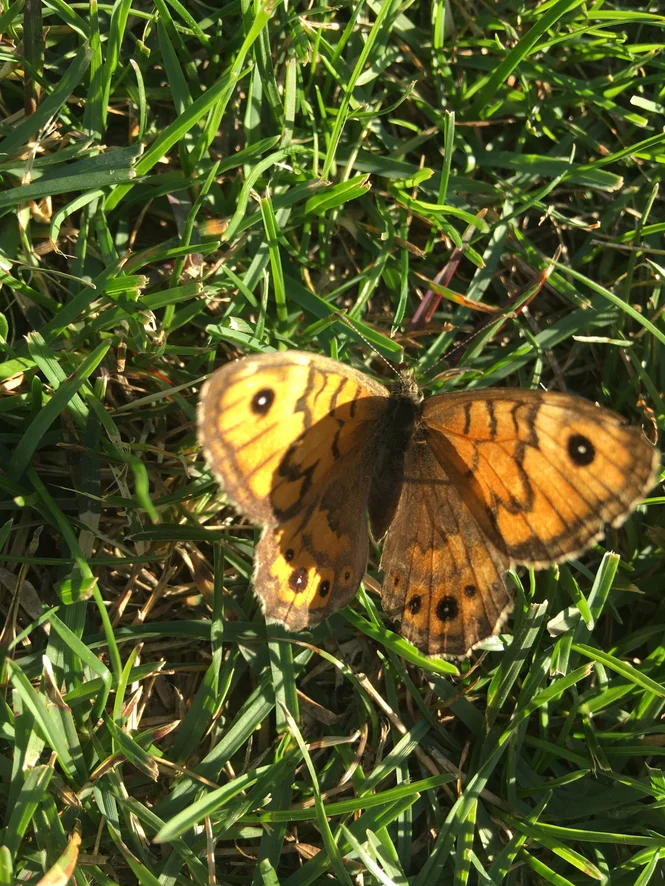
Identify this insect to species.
Lasiommata megera (also Pararge megera)
